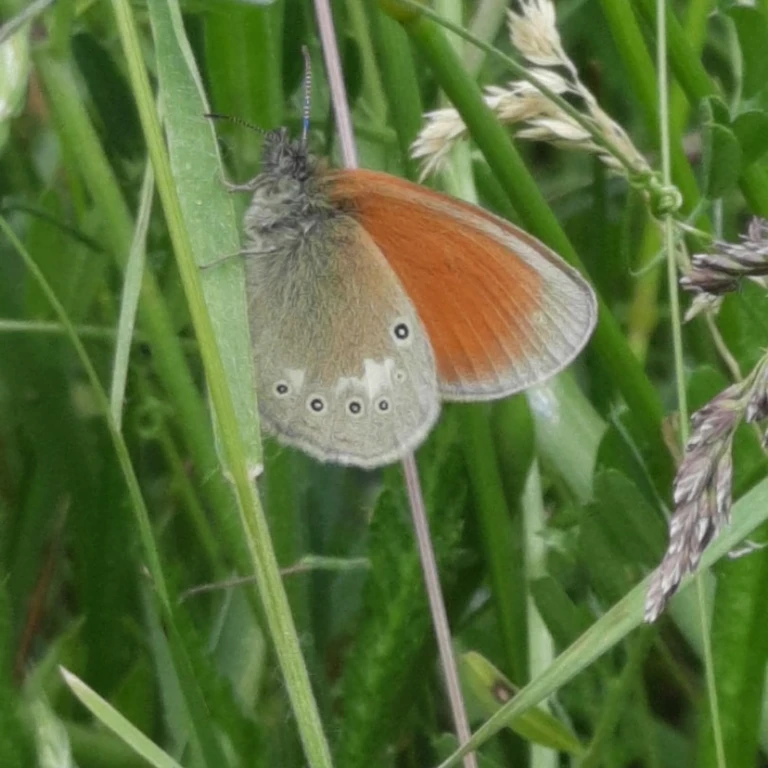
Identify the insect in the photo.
Coenonympha glycerion (also Coenonympha iphis)
